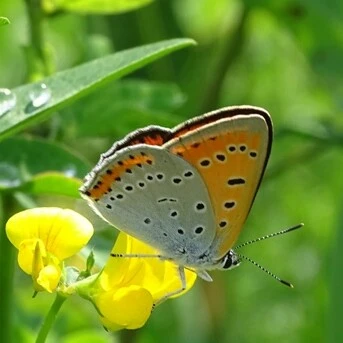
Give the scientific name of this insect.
Lycaena dispar
